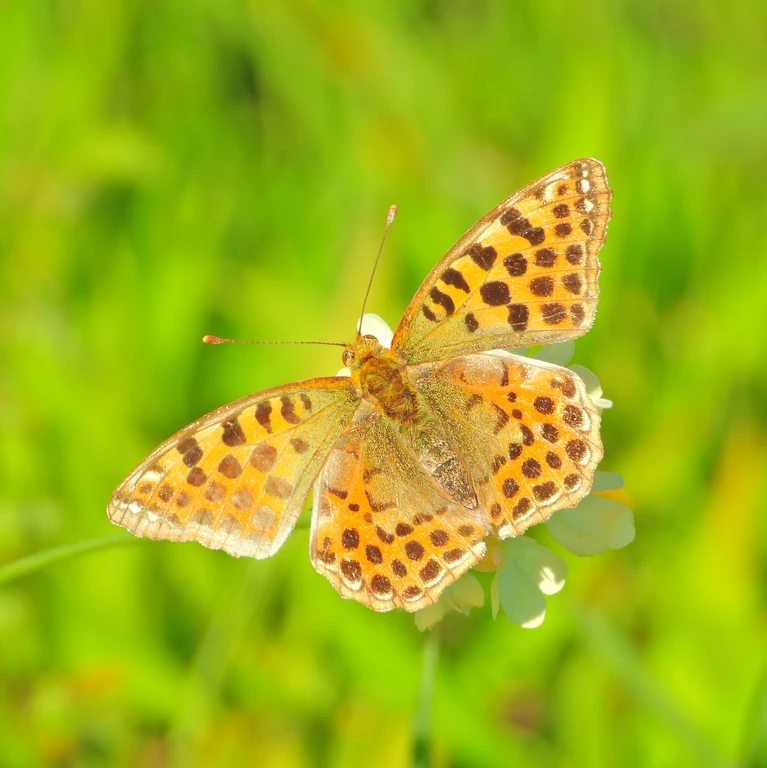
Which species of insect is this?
Issoria lathonia
